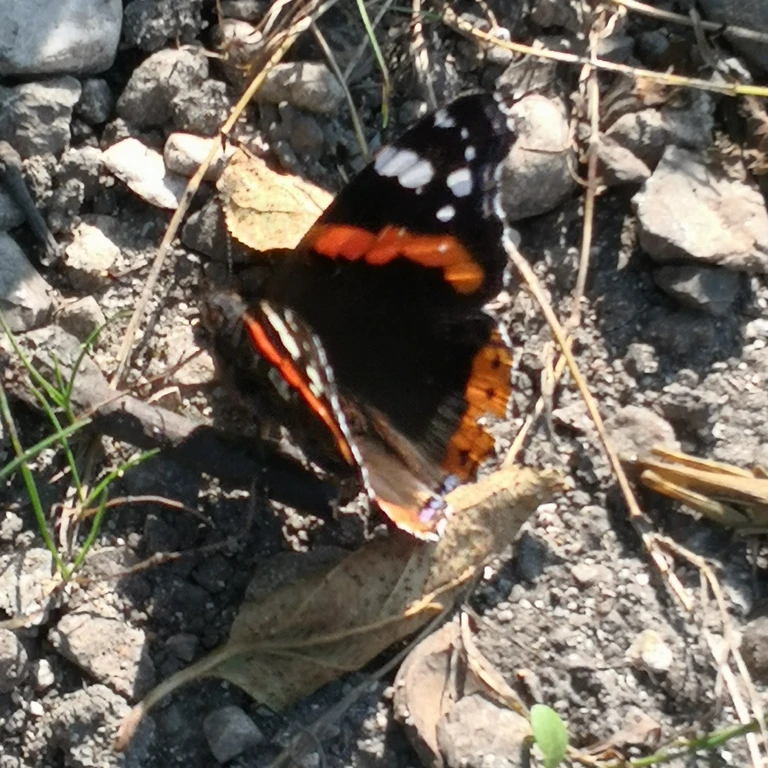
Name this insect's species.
Vanessa atalanta
